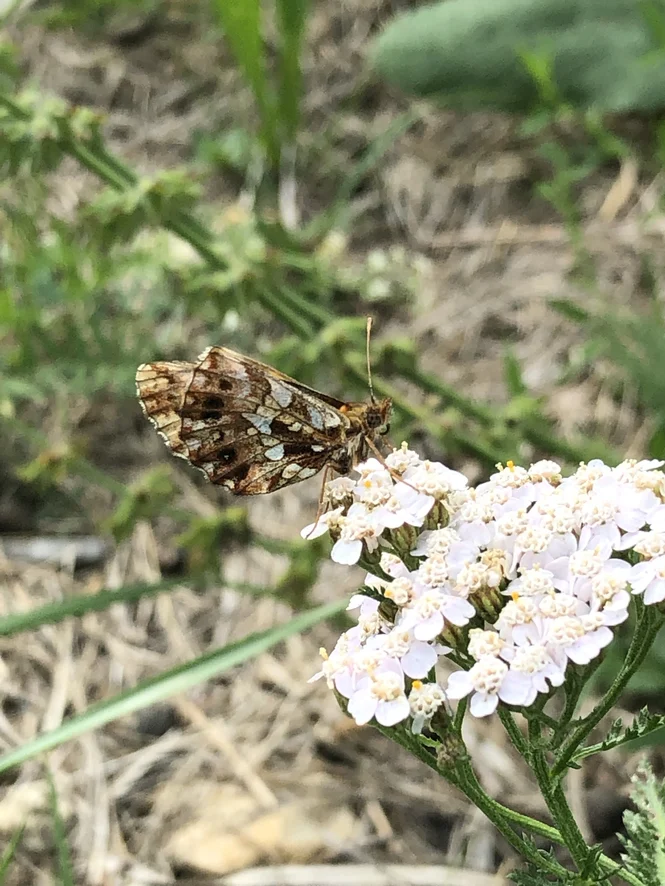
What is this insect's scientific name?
Boloria dia
